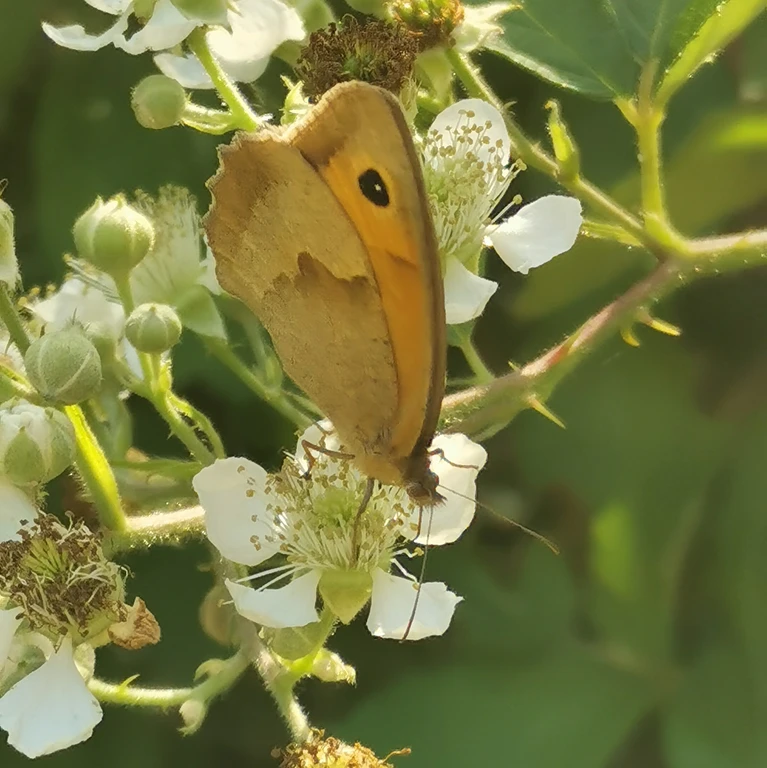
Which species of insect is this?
Maniola jurtina
